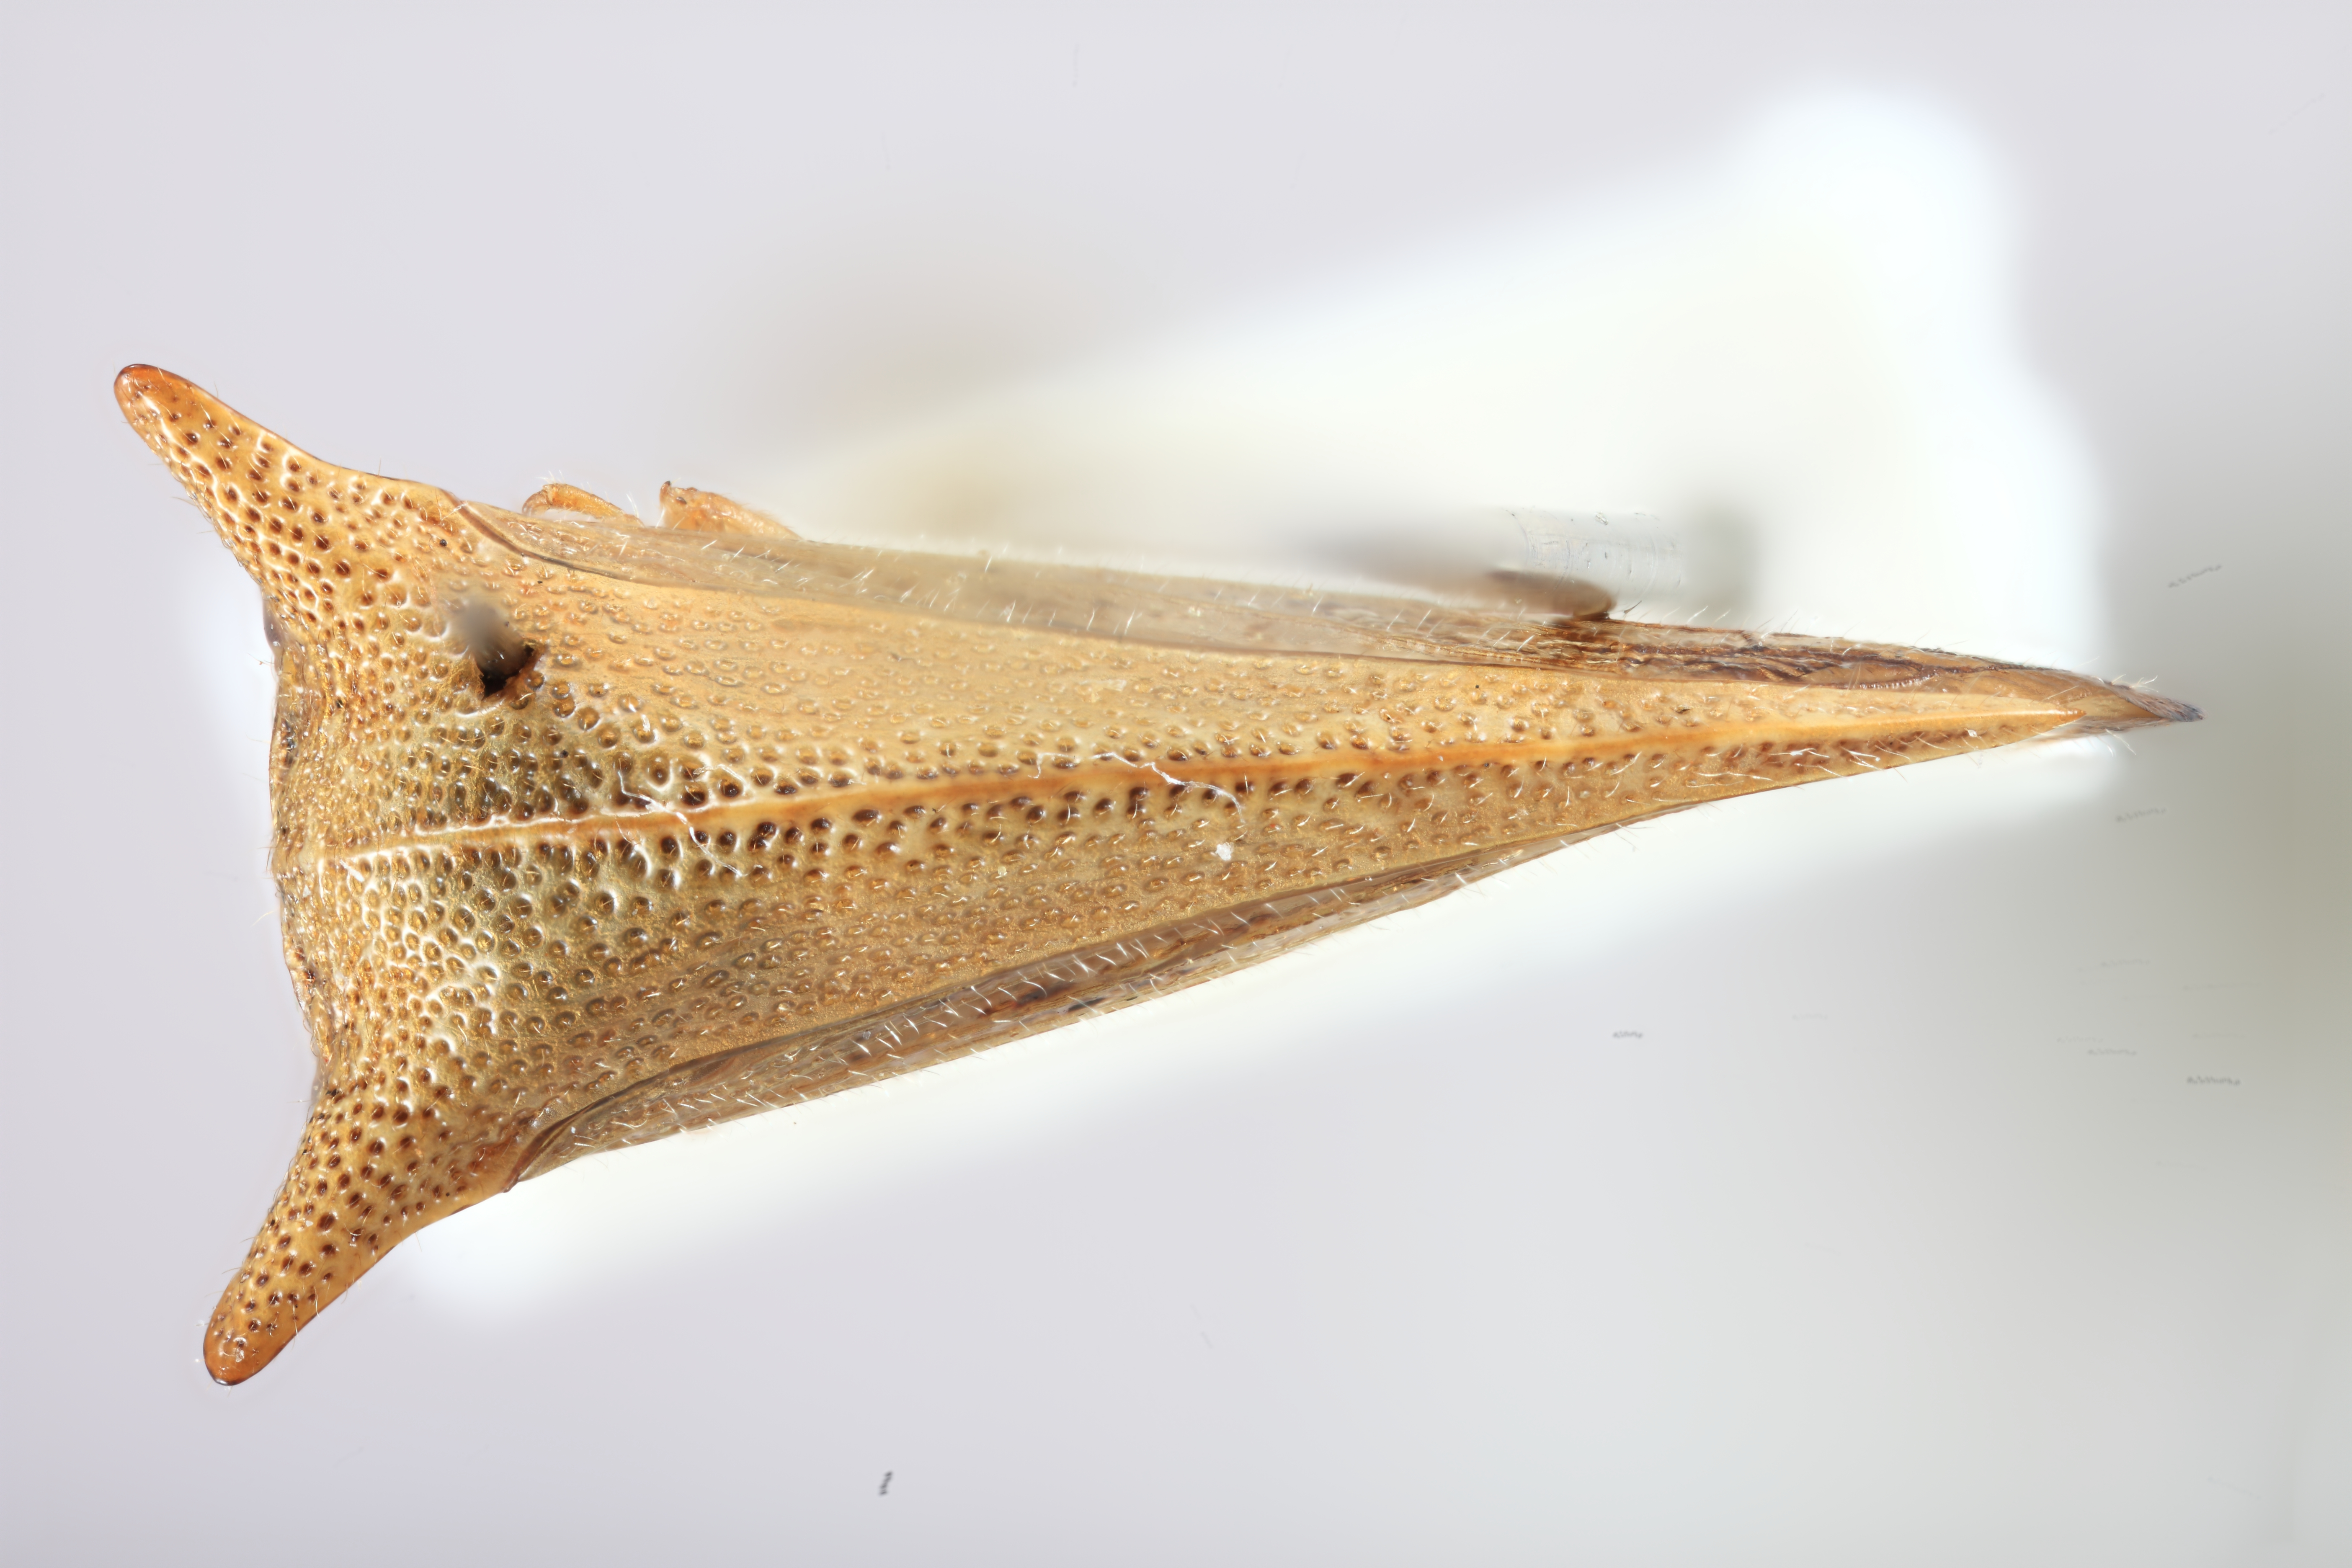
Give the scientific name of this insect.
Alchisme banosiensis
